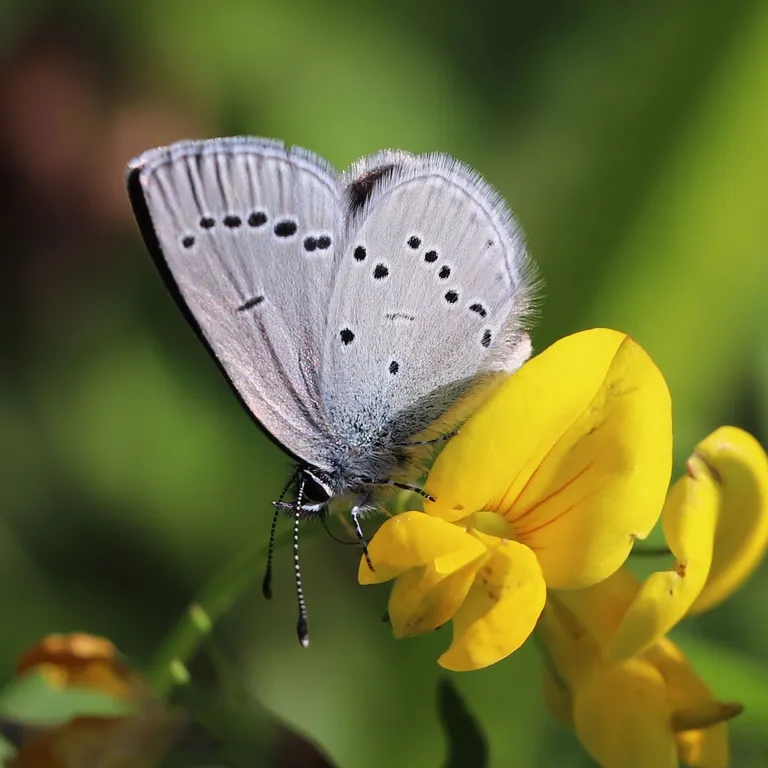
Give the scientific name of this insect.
Cupido minimus
